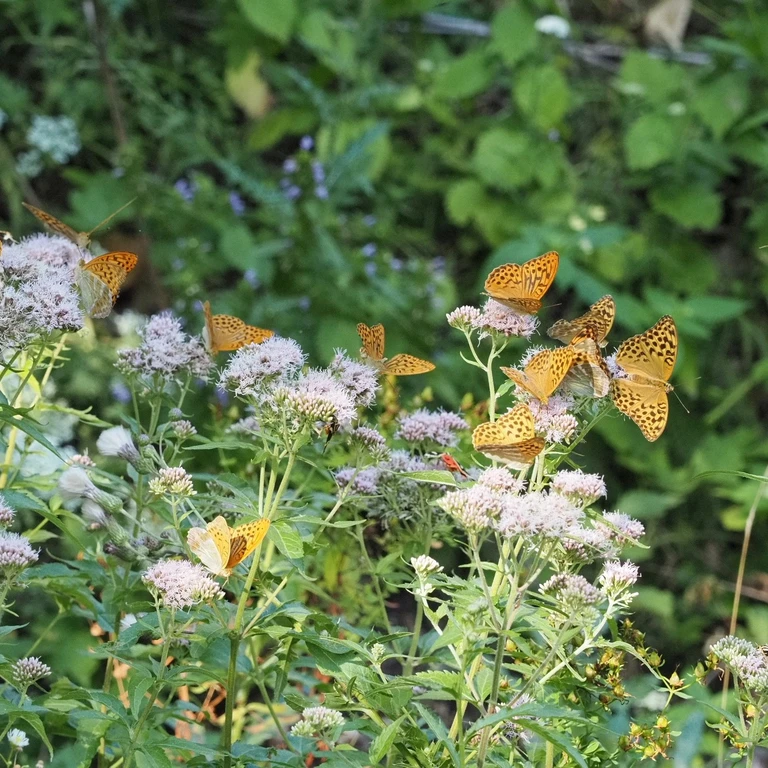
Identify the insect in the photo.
Argynnis paphia
